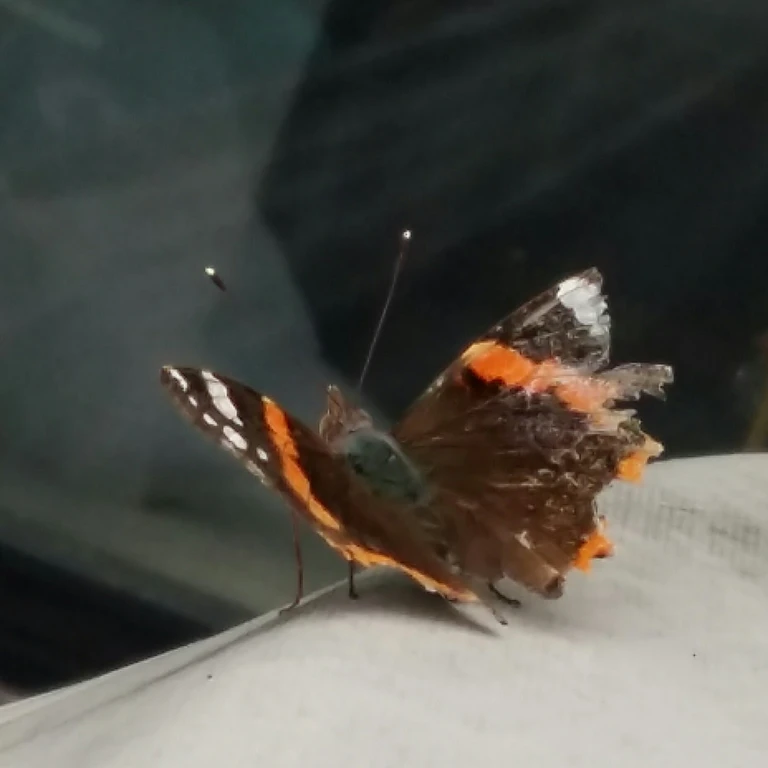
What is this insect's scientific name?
Vanessa atalanta
